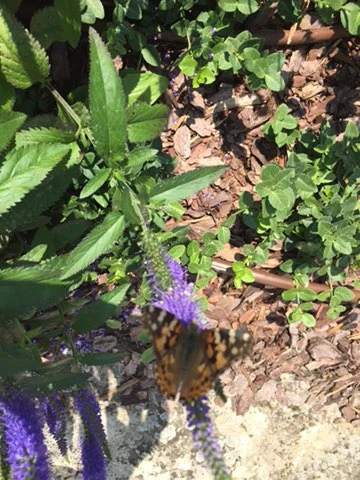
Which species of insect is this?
Vanessa cardui
